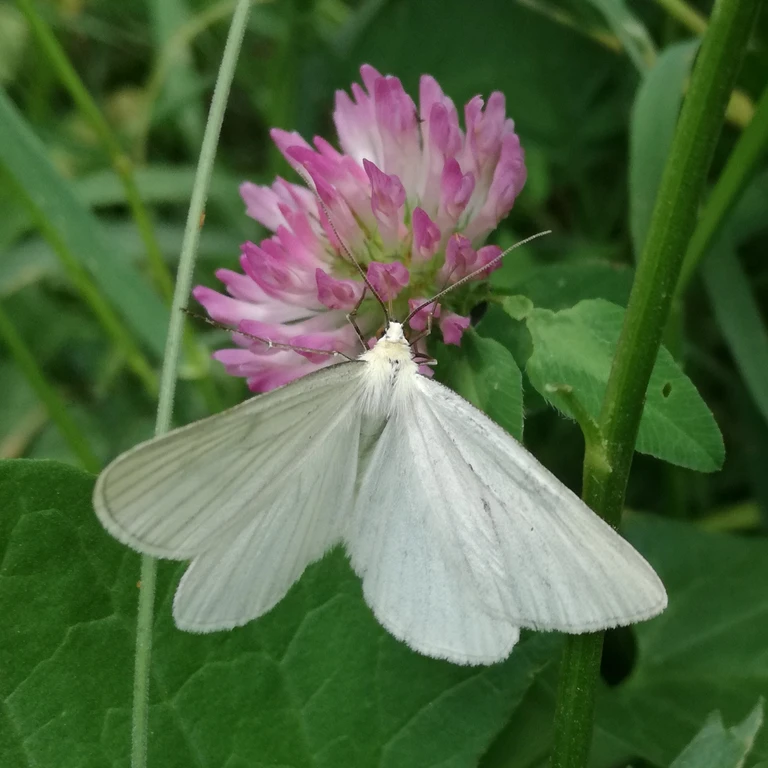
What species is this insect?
Siona lineata
